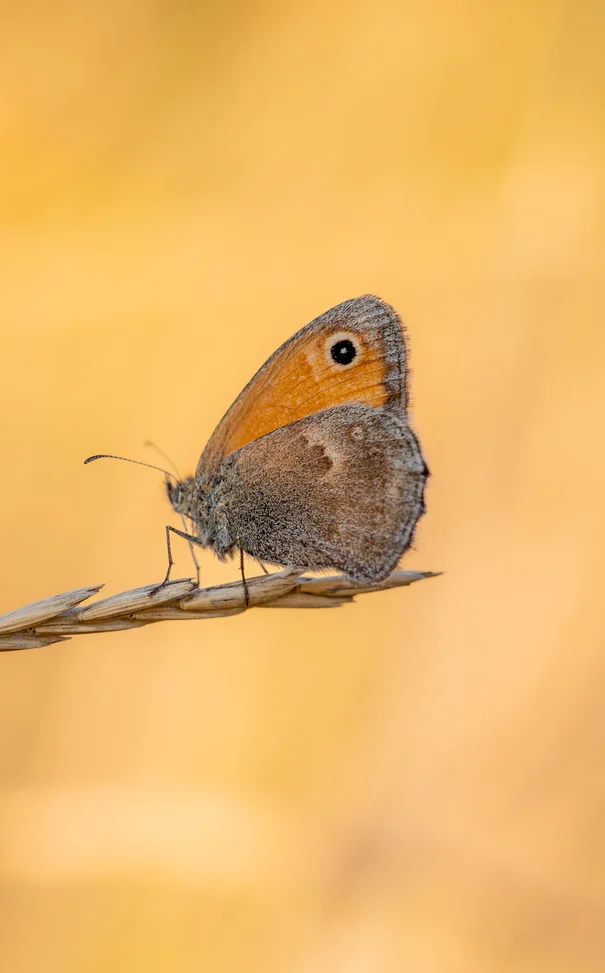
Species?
Coenonympha pamphilus
